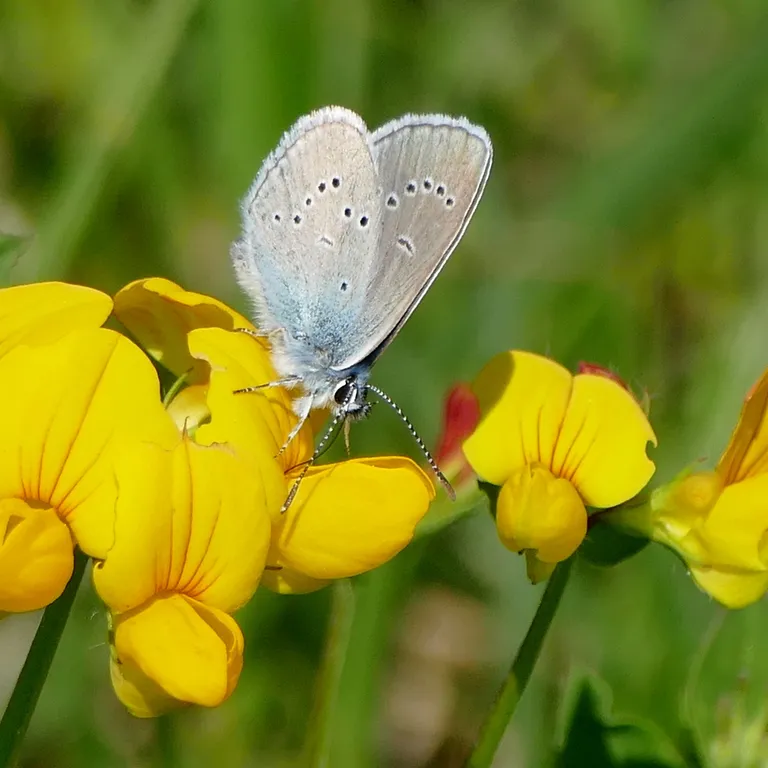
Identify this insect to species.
Cyaniris semiargus
